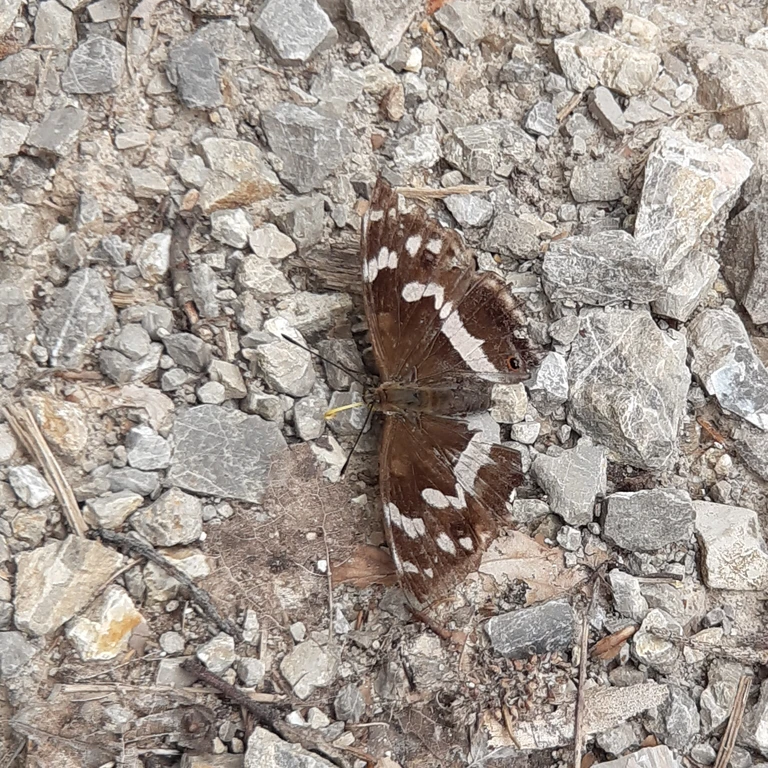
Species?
Apatura iris
